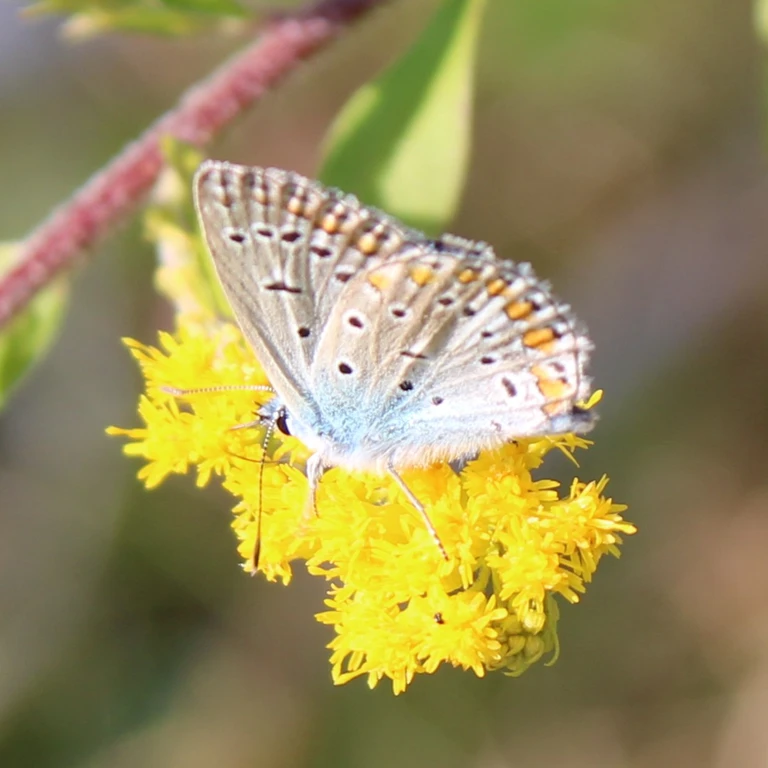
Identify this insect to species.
Polyommatus icarus
